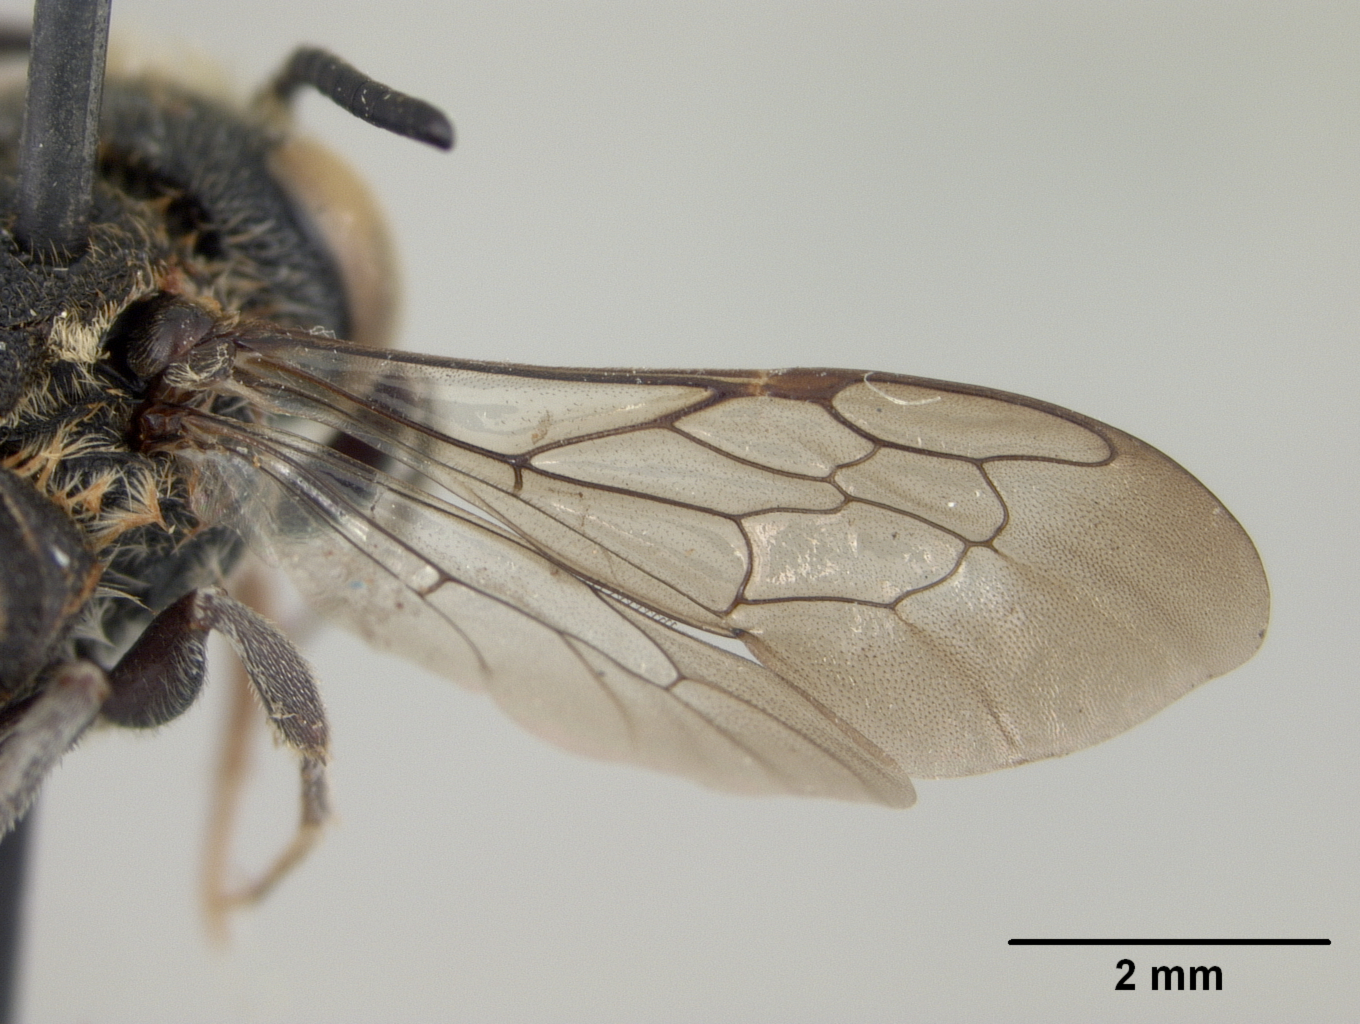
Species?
Coelioxys mitchelli
